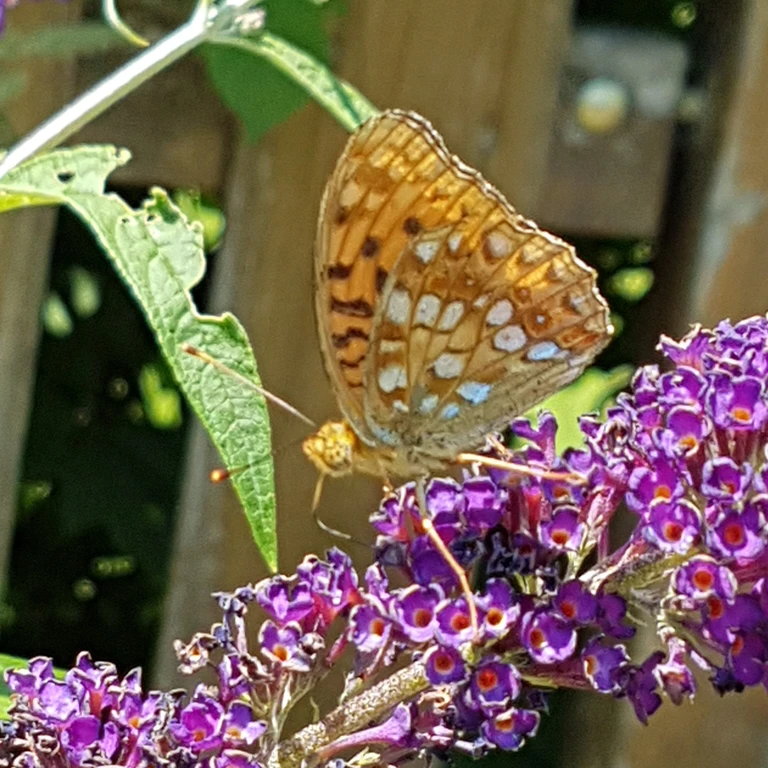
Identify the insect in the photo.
Fabriciana adippe
